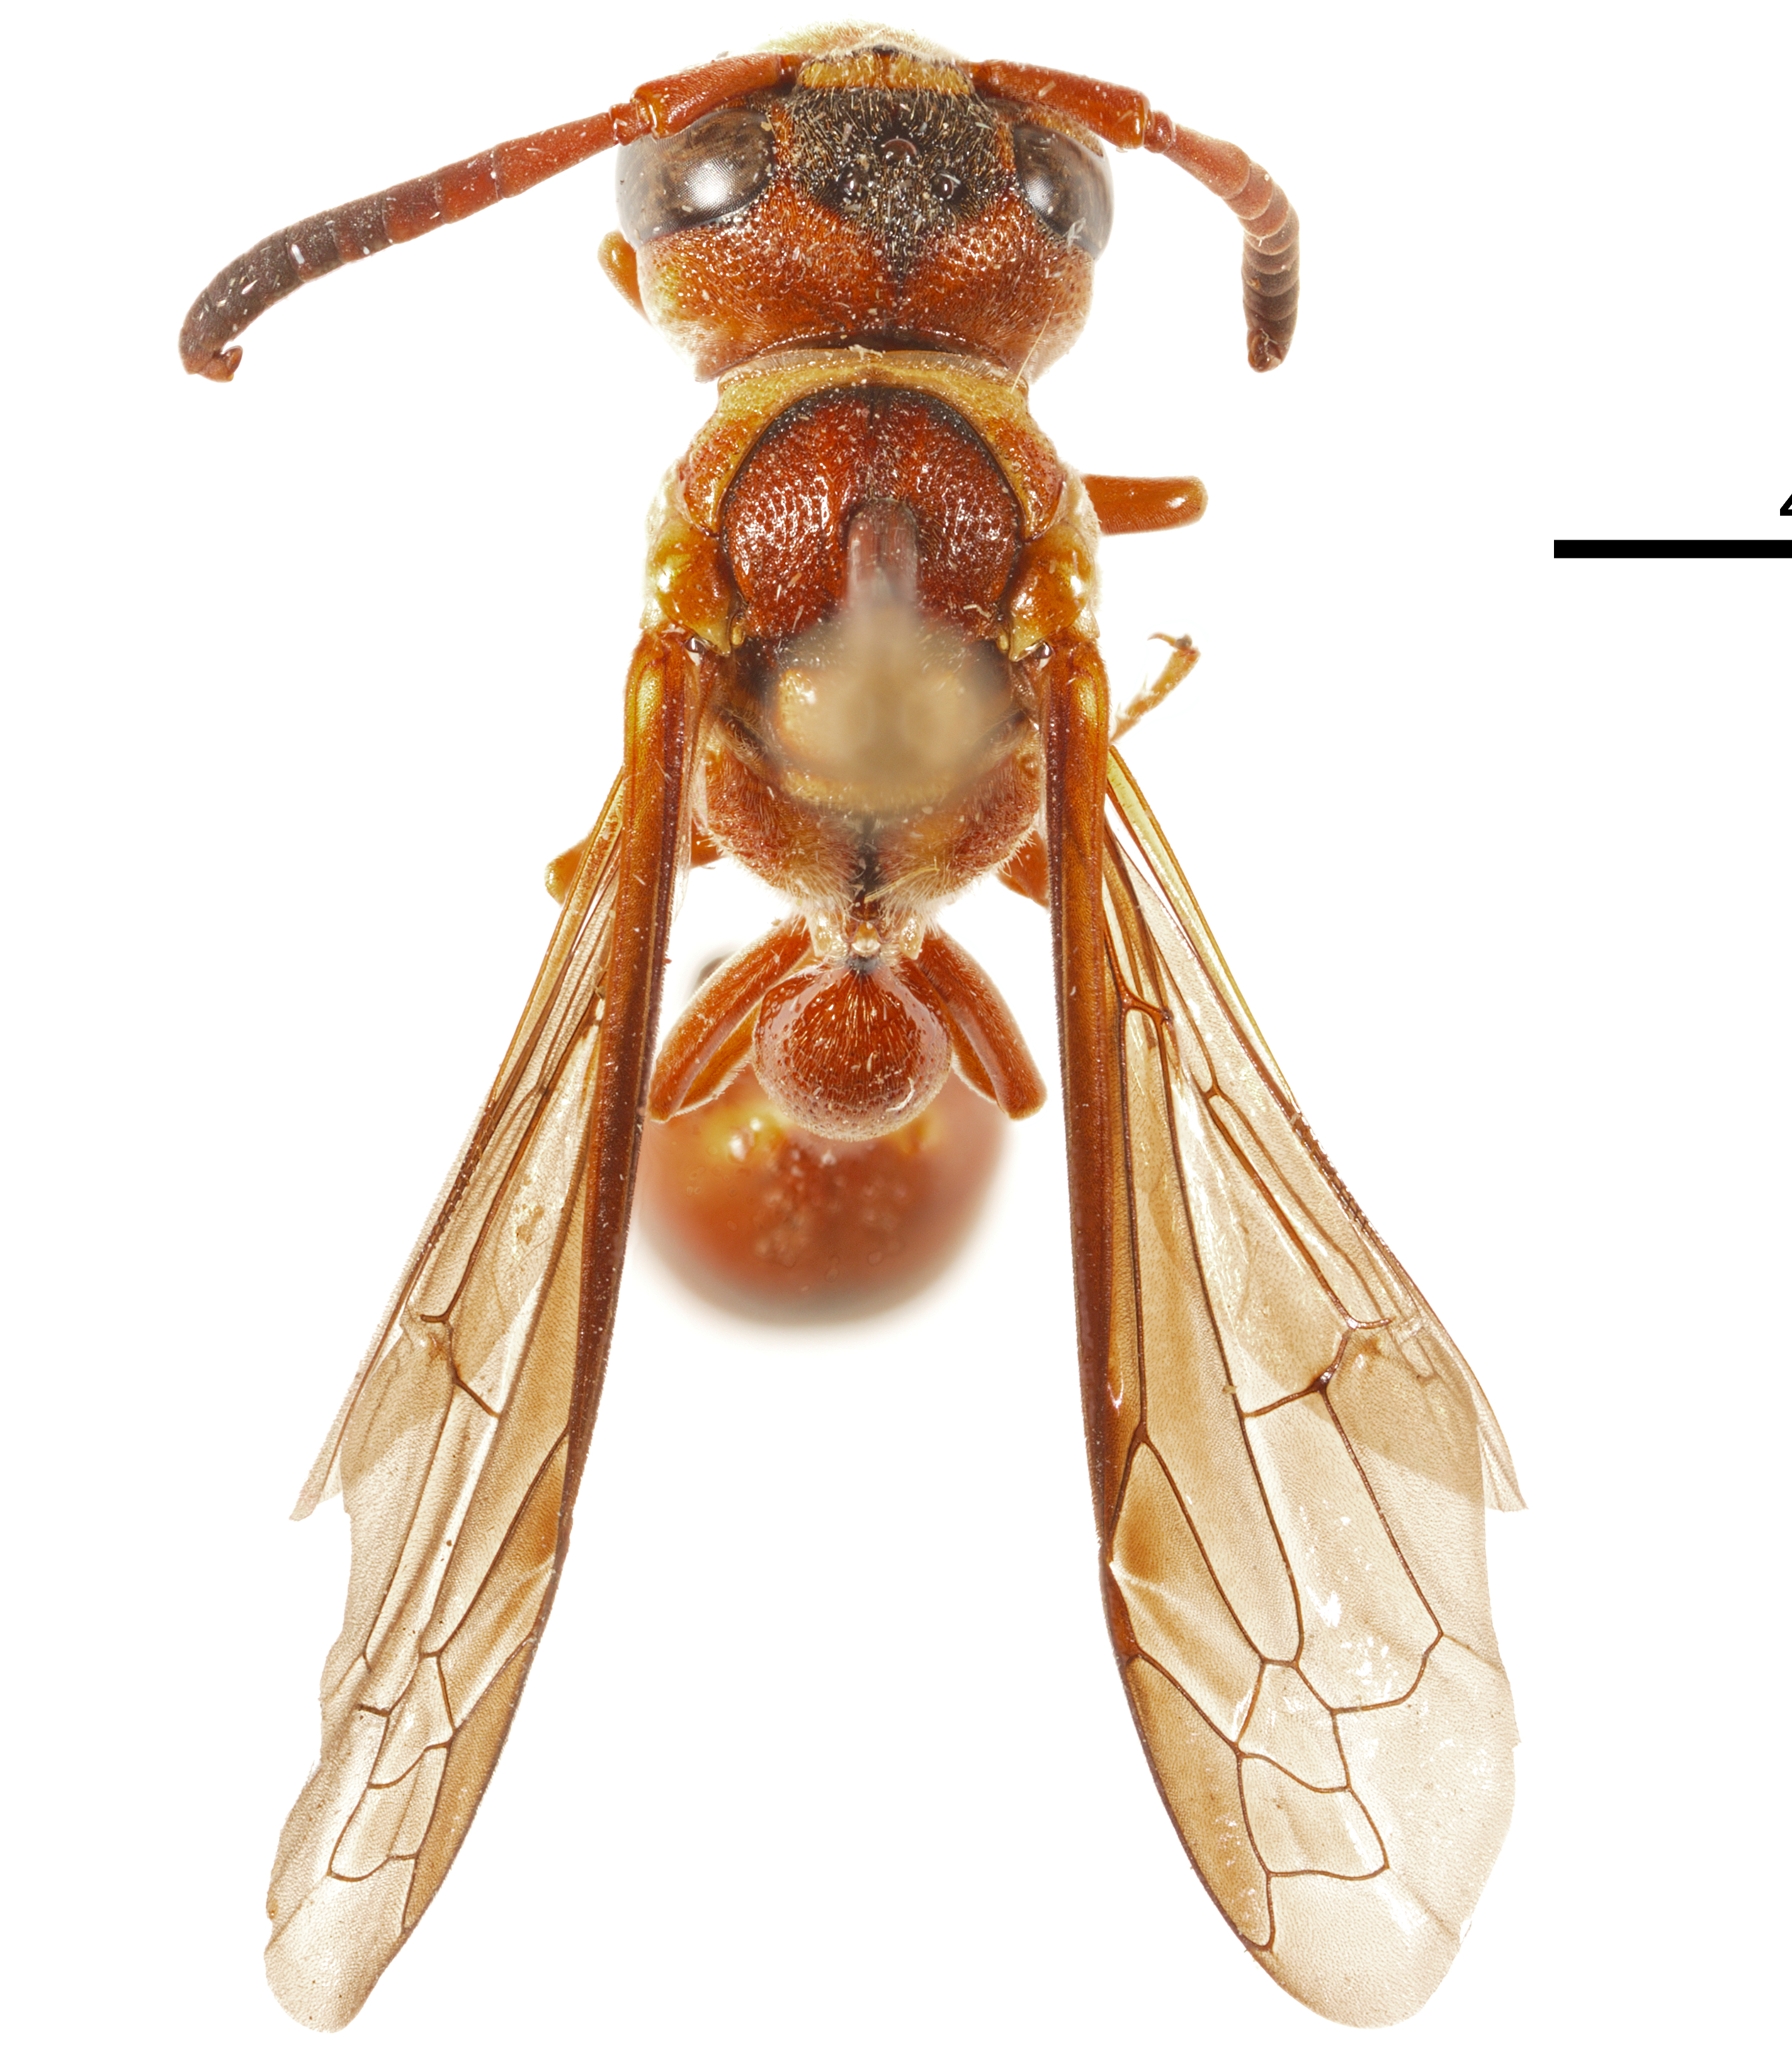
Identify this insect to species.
Zethus hilarianus
